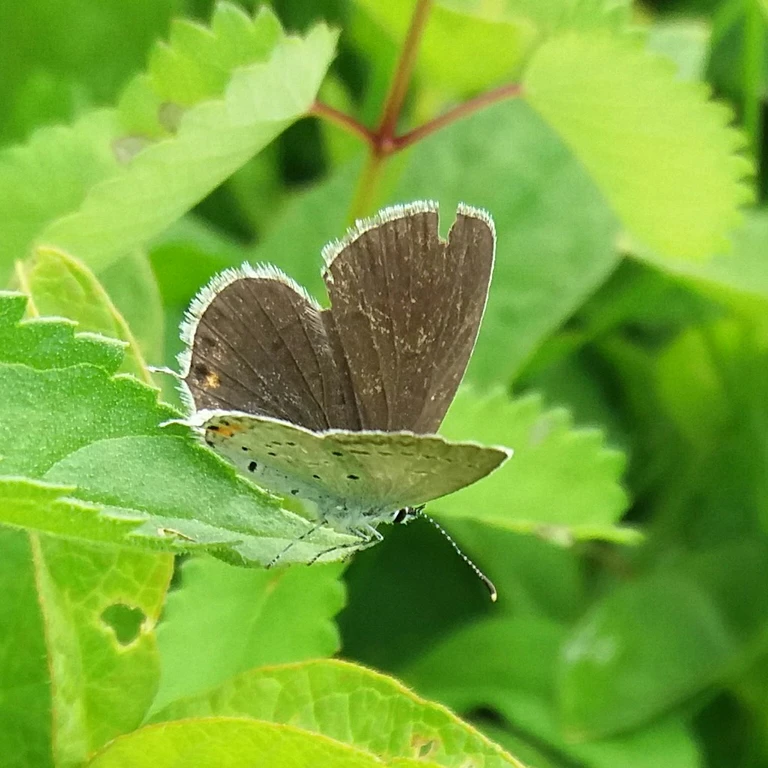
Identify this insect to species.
Cupido argiades (also Elkalyce argiades)
